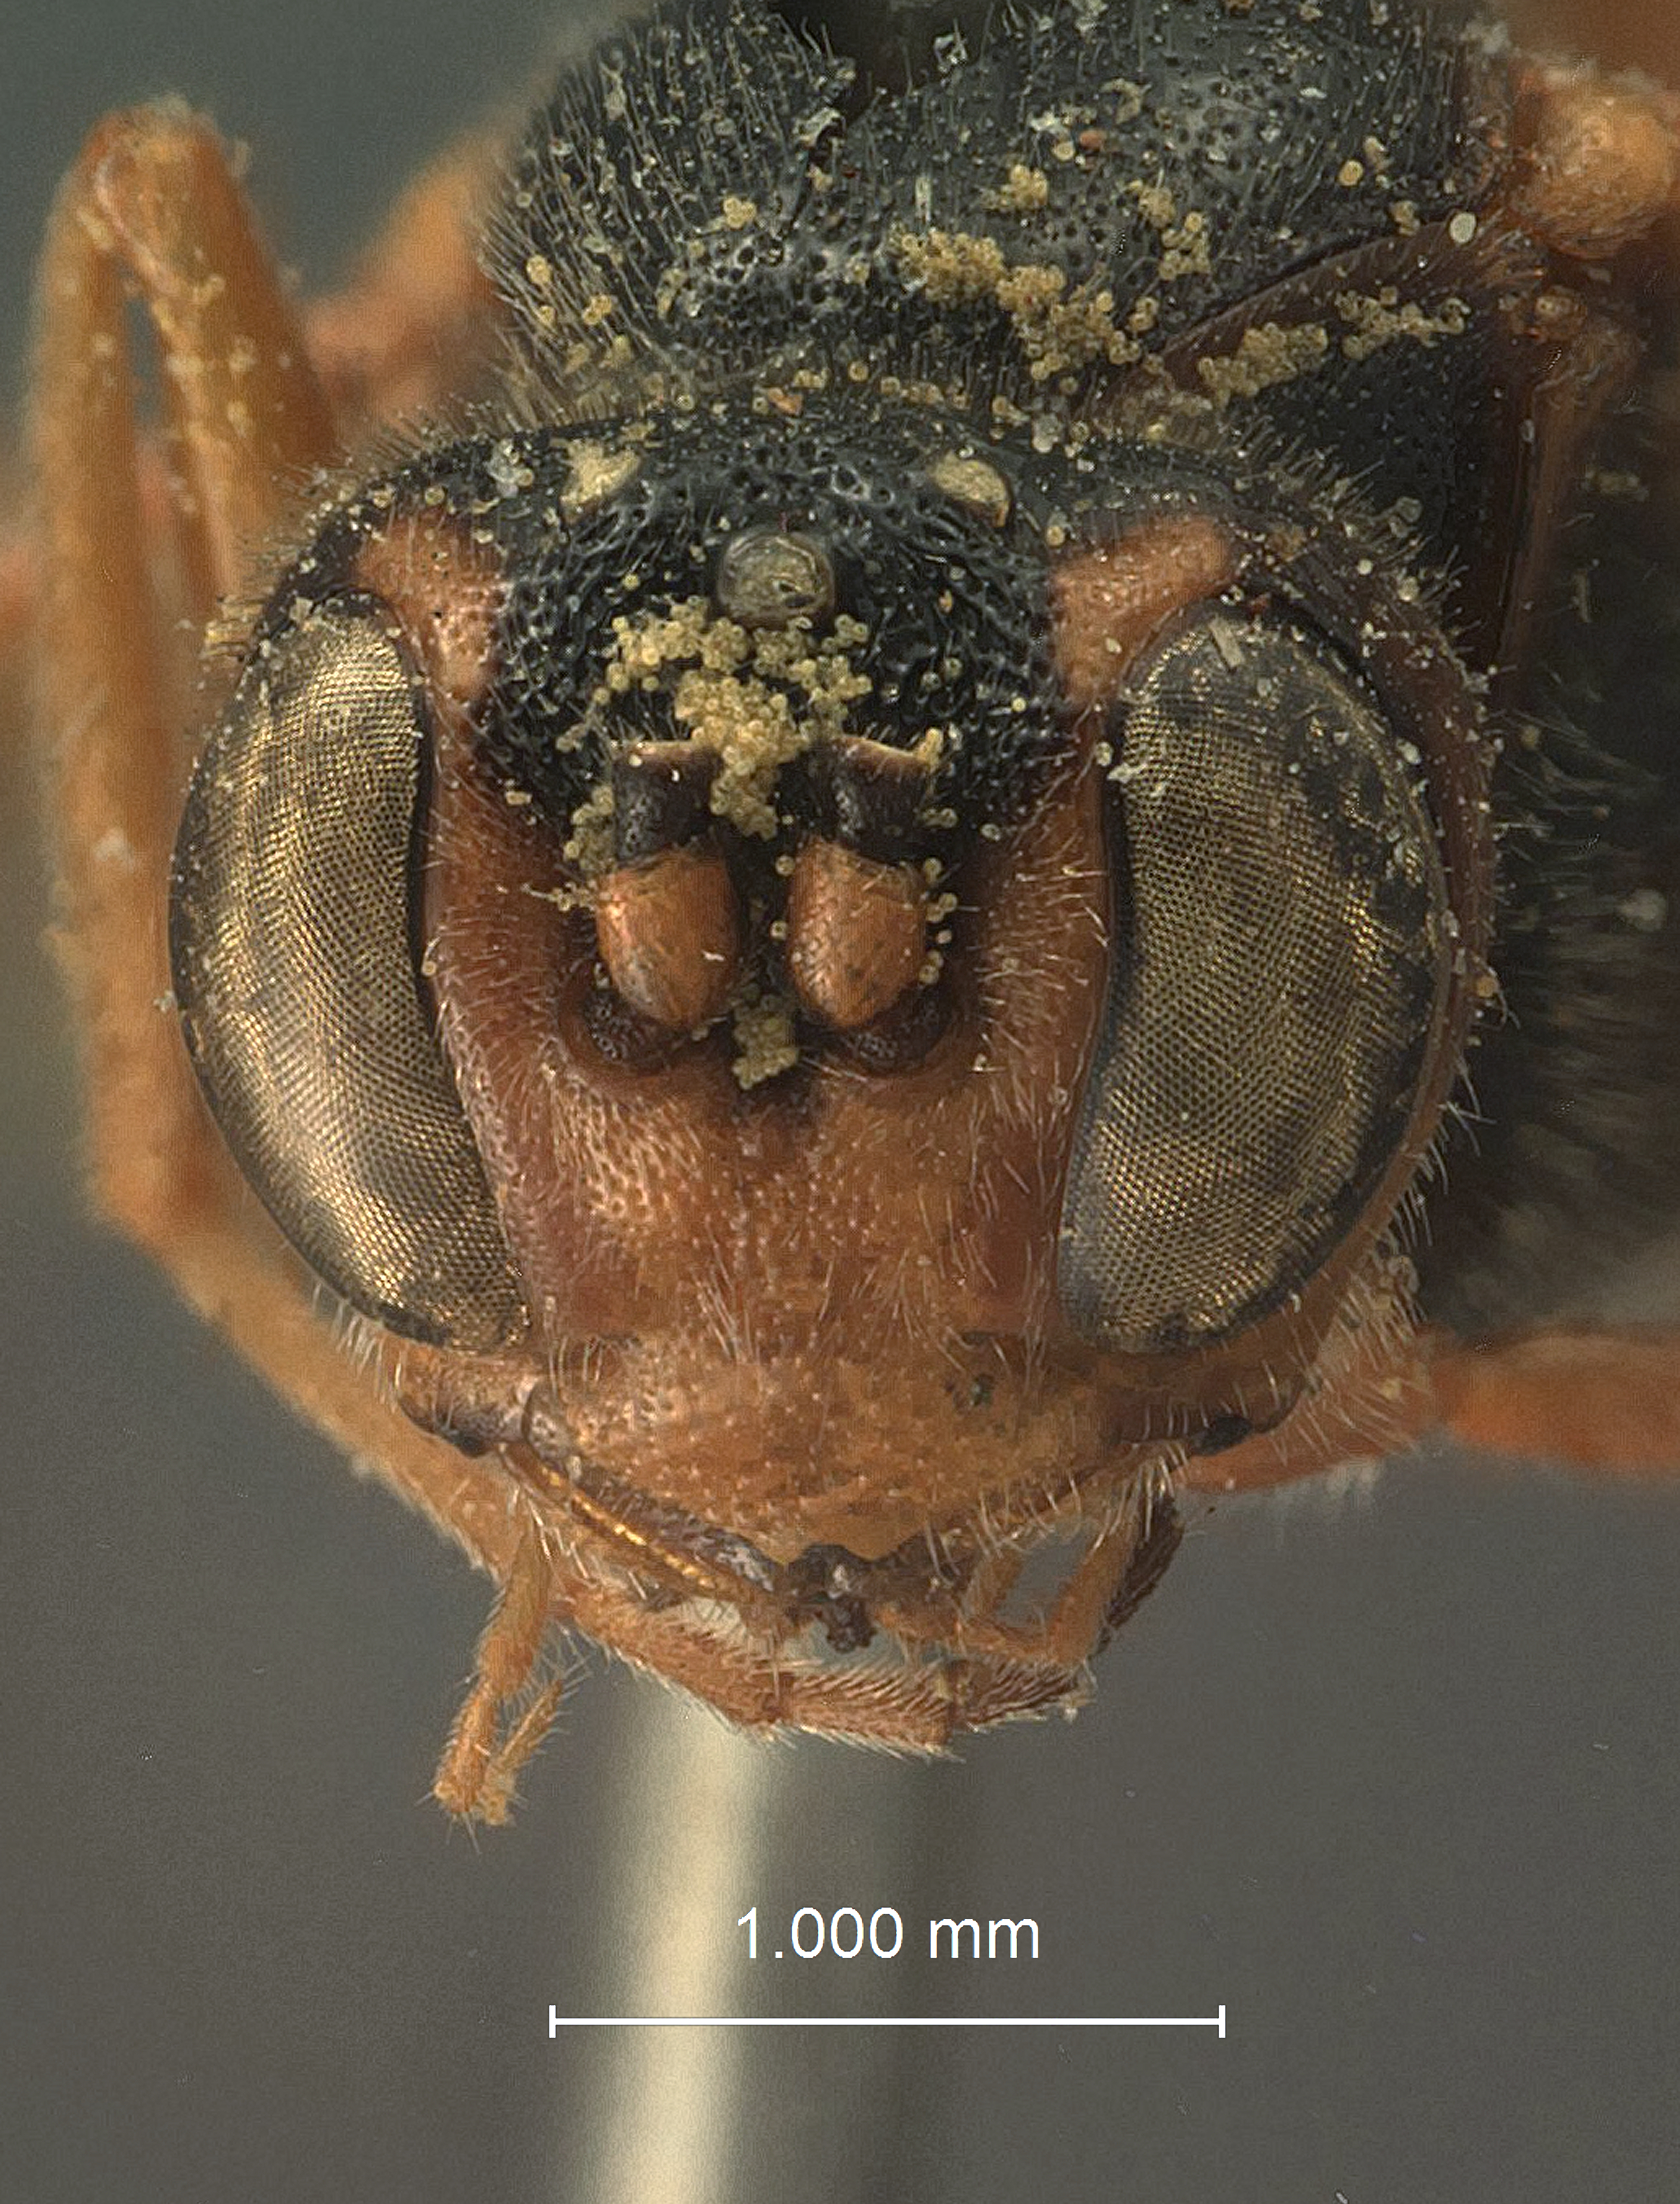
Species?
Metoa lata
